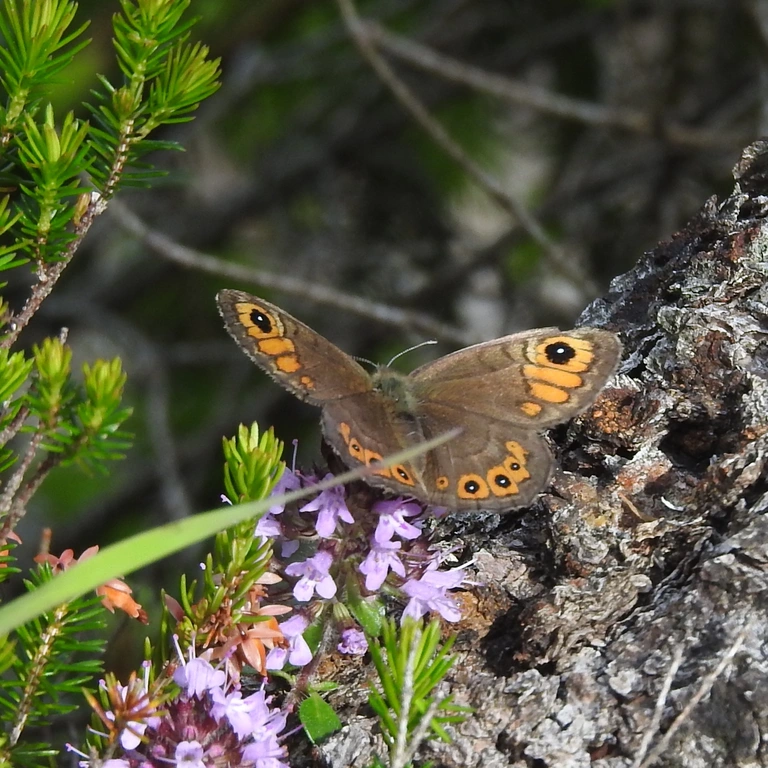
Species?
Lasiommata petropolitana (also Pararge petropolitana)
